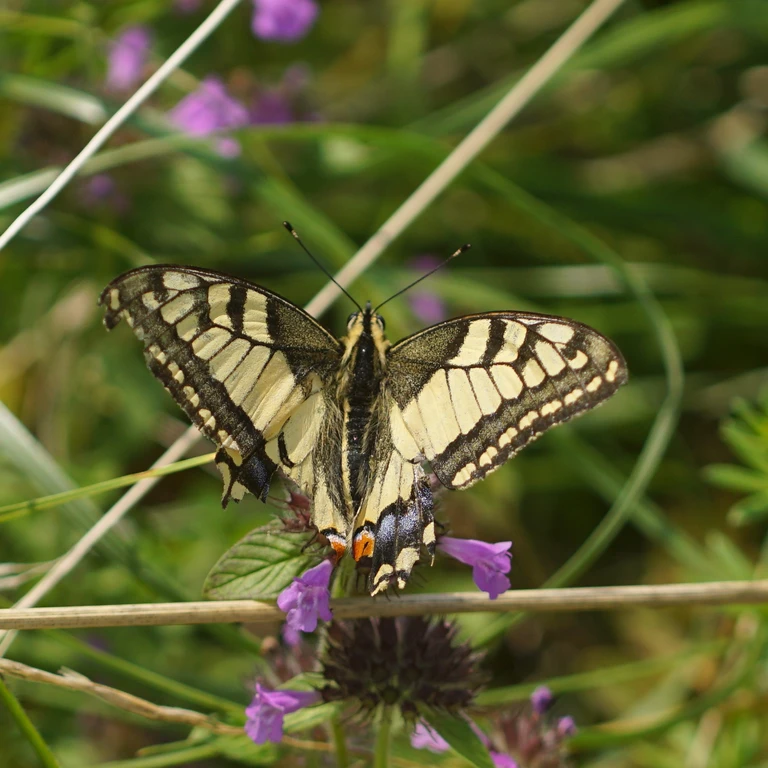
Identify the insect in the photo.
Papilio machaon
